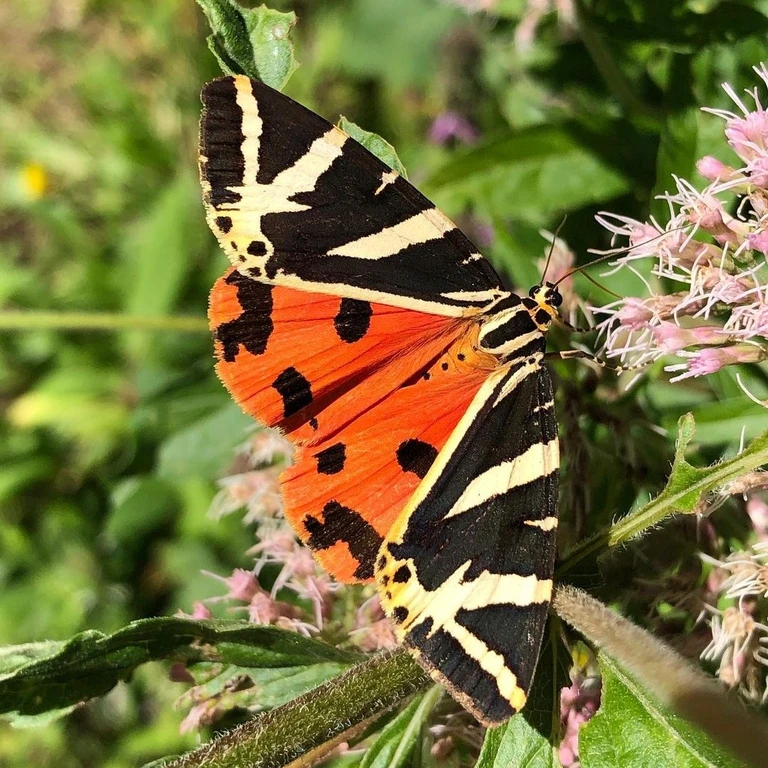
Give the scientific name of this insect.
Euplagia quadripunctaria
